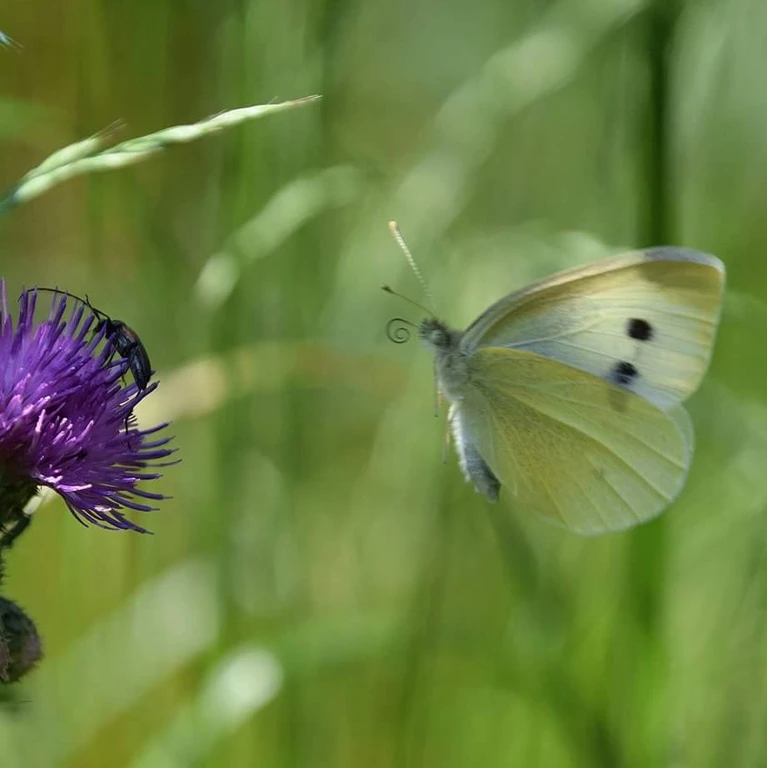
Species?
Pieris rapae
